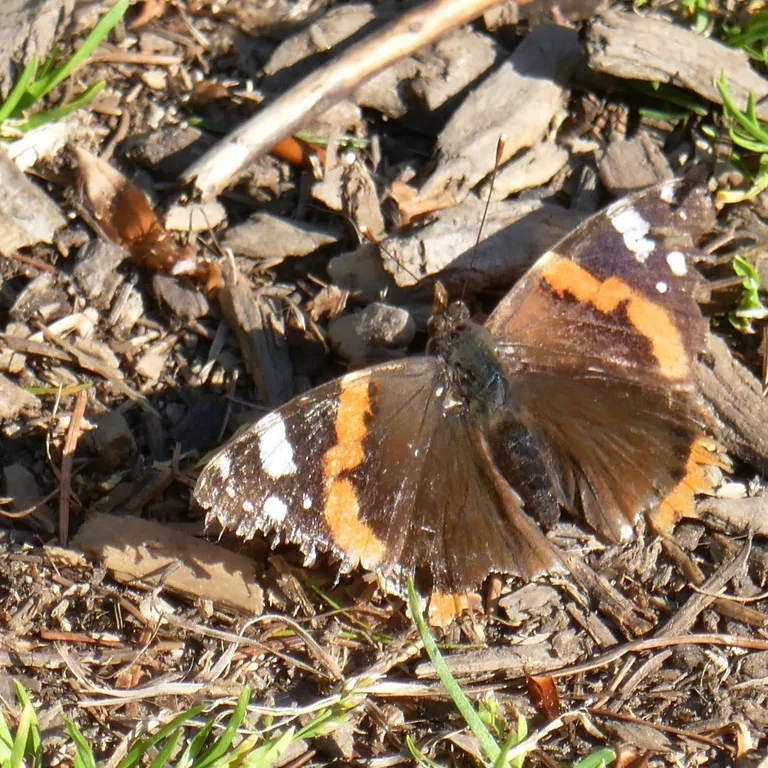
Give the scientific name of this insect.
Vanessa atalanta
